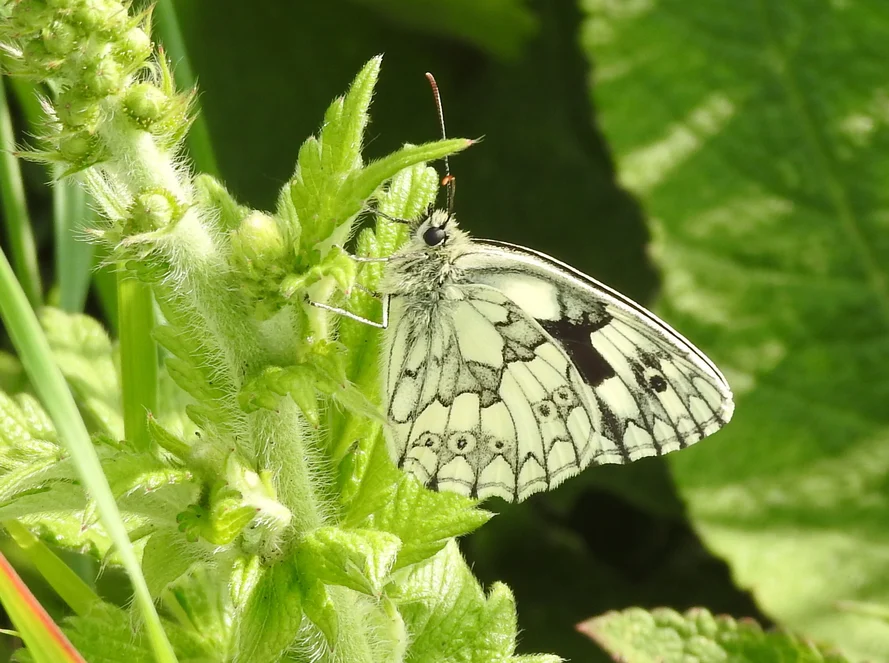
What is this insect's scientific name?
Melanargia galathea
